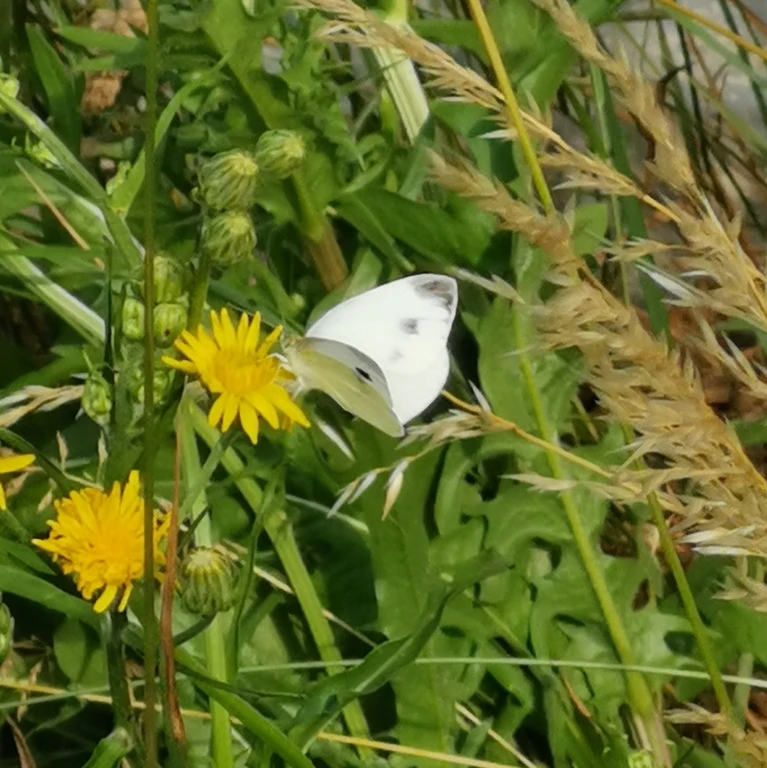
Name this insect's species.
Pieris mannii
